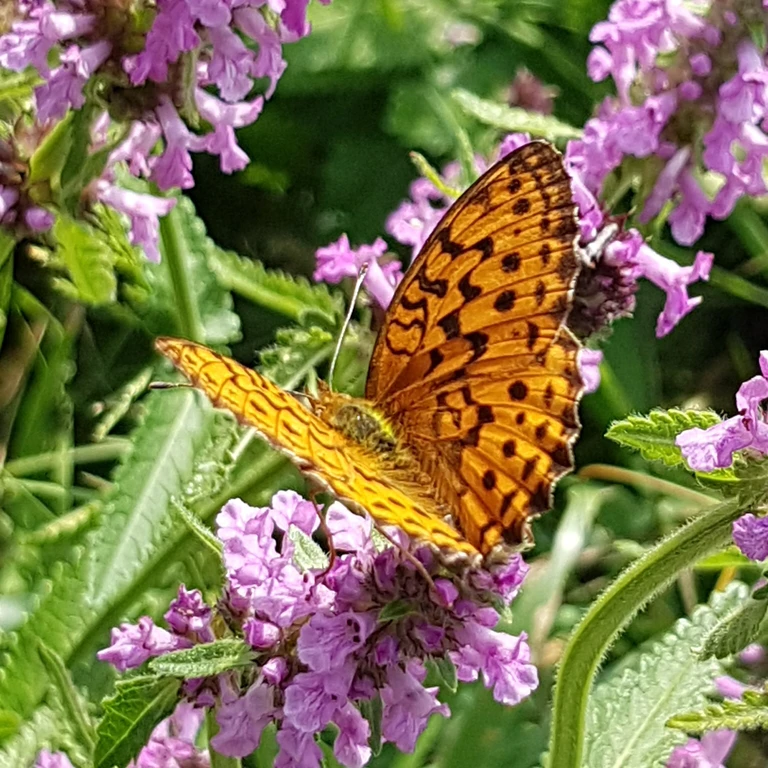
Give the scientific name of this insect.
Brenthis daphne
